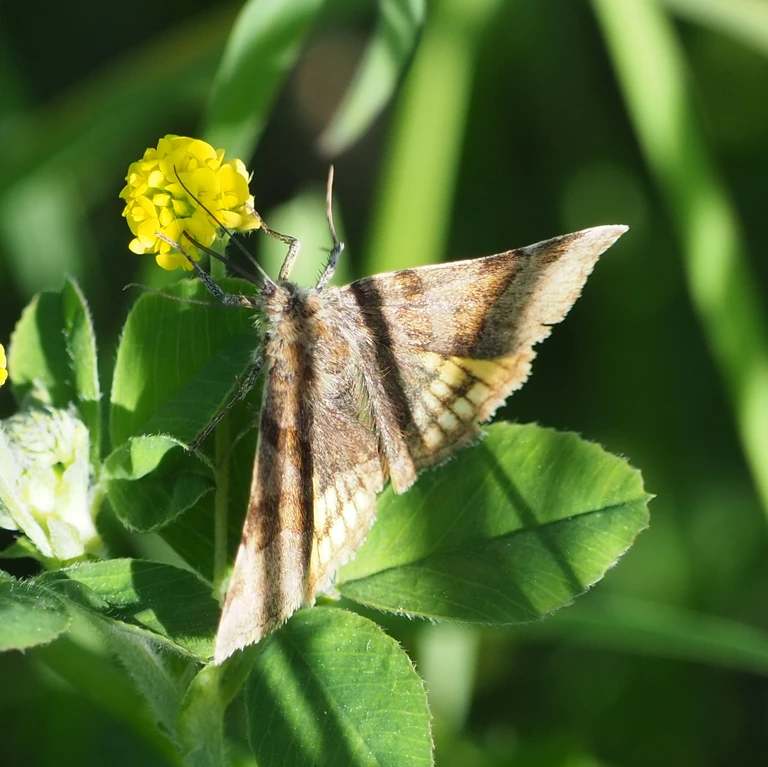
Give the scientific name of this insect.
Euclidia glyphica
